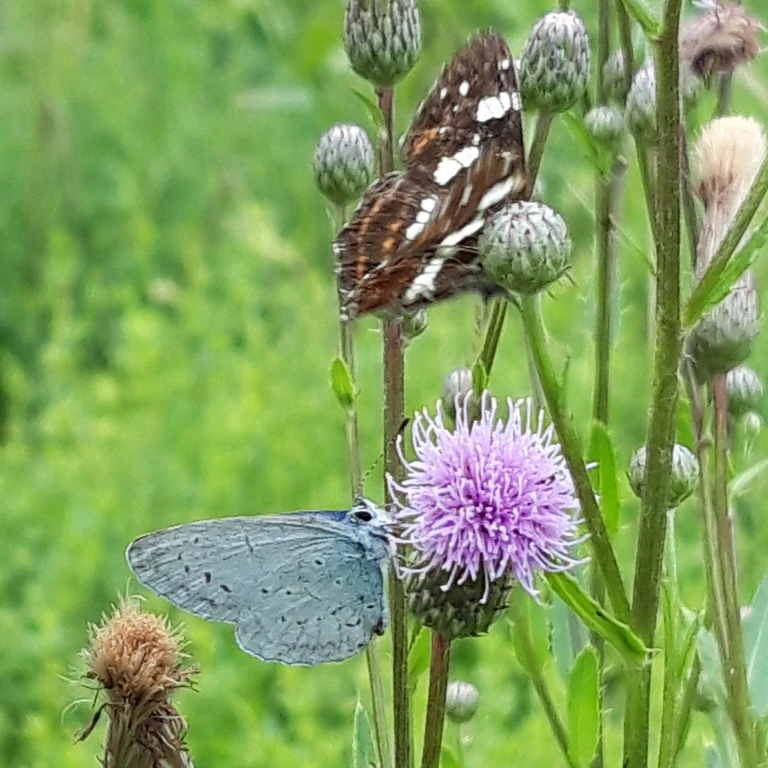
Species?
Celastrina argiolus
